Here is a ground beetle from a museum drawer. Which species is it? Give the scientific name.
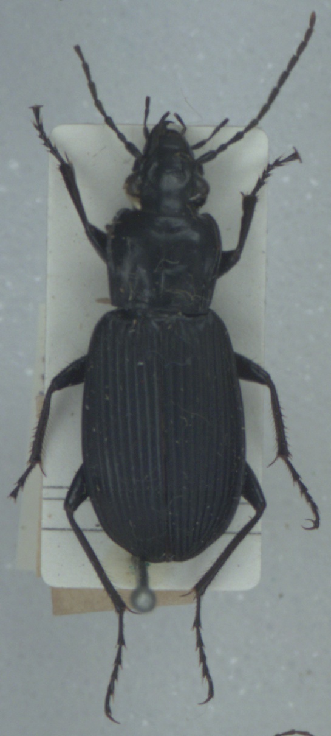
Pterostichus niger
